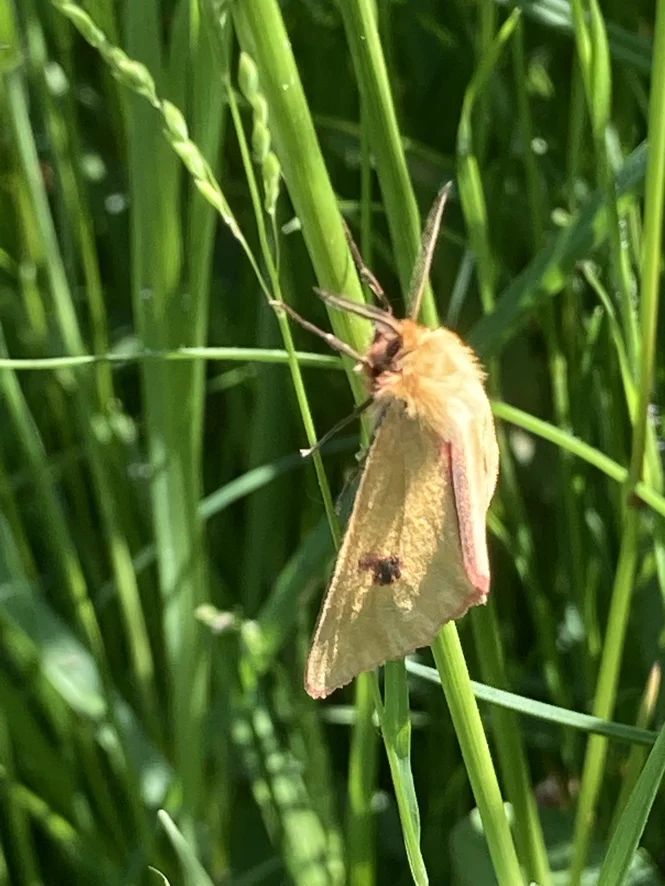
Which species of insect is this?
Diacrisia sannio
